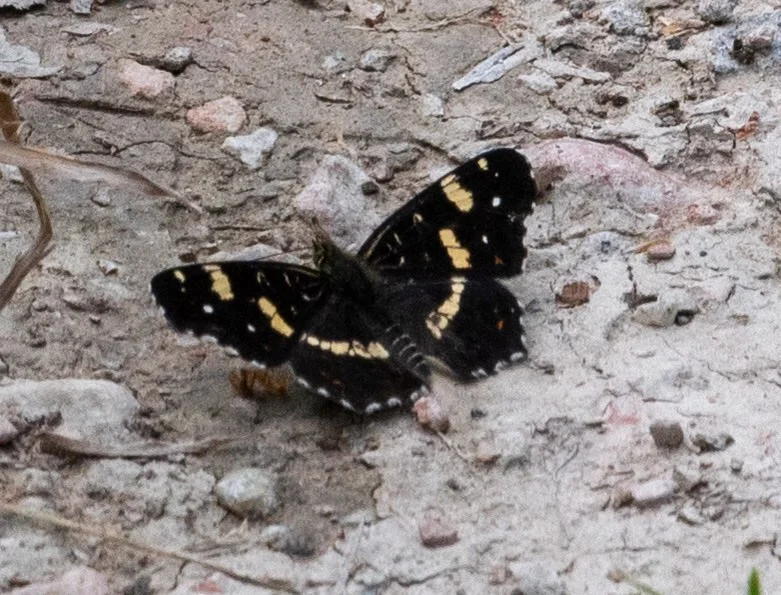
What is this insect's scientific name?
Araschnia levana
